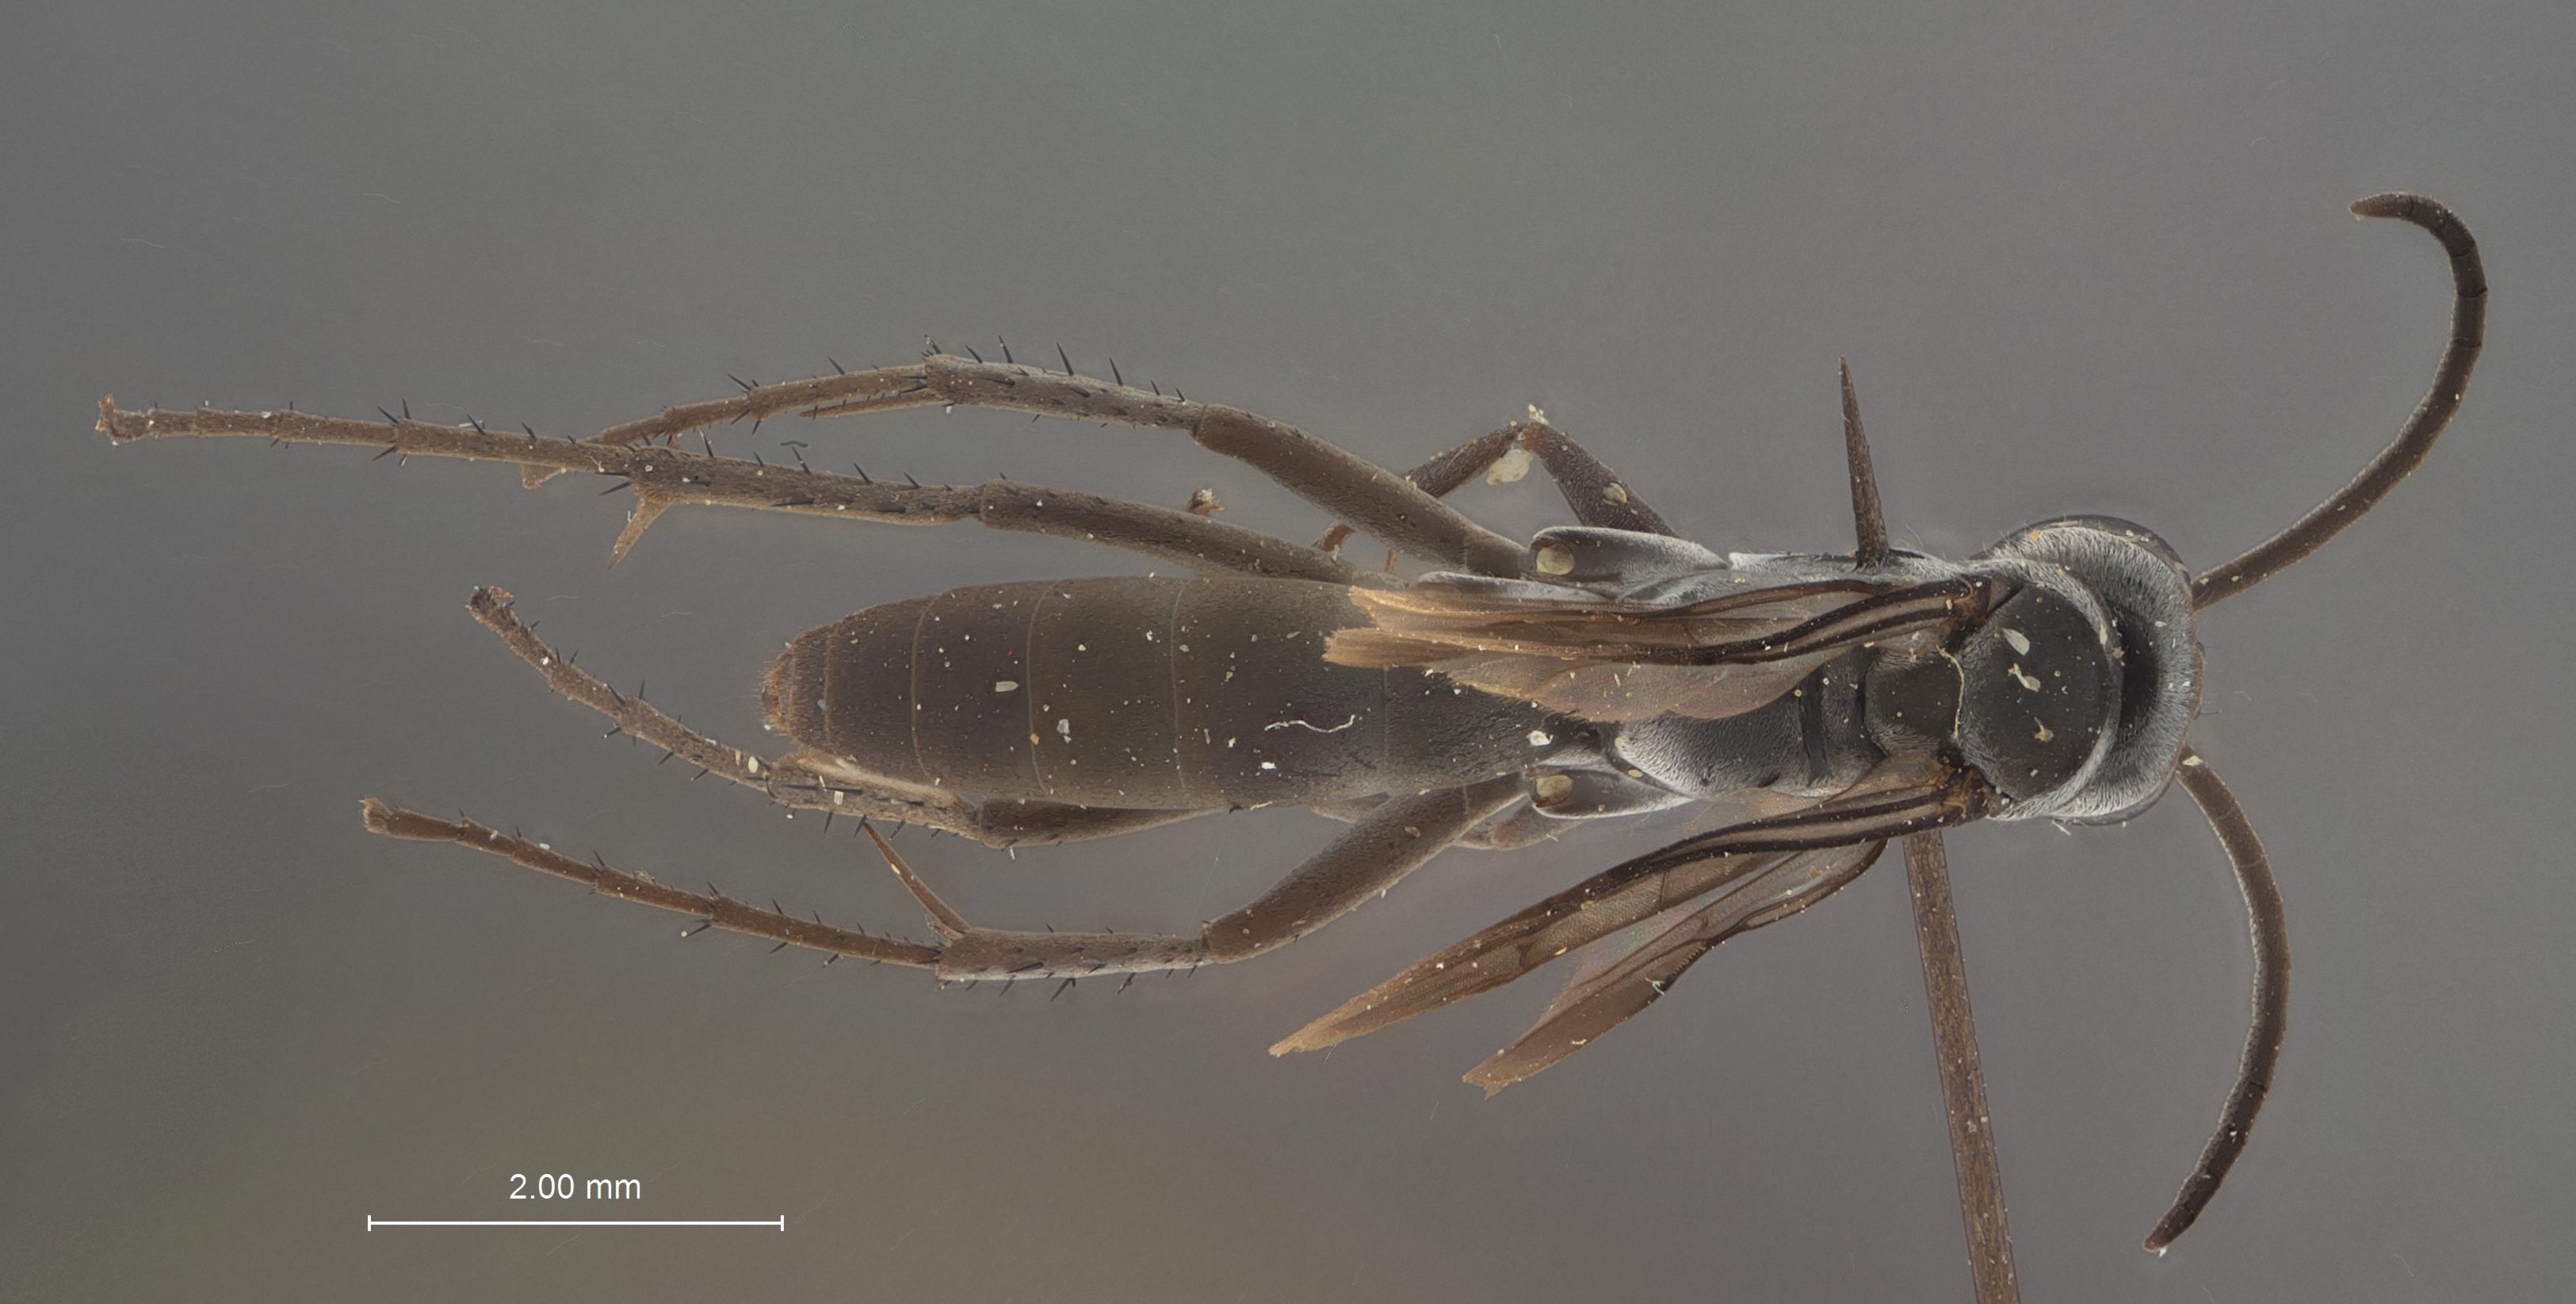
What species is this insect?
Anoplius litoreus
